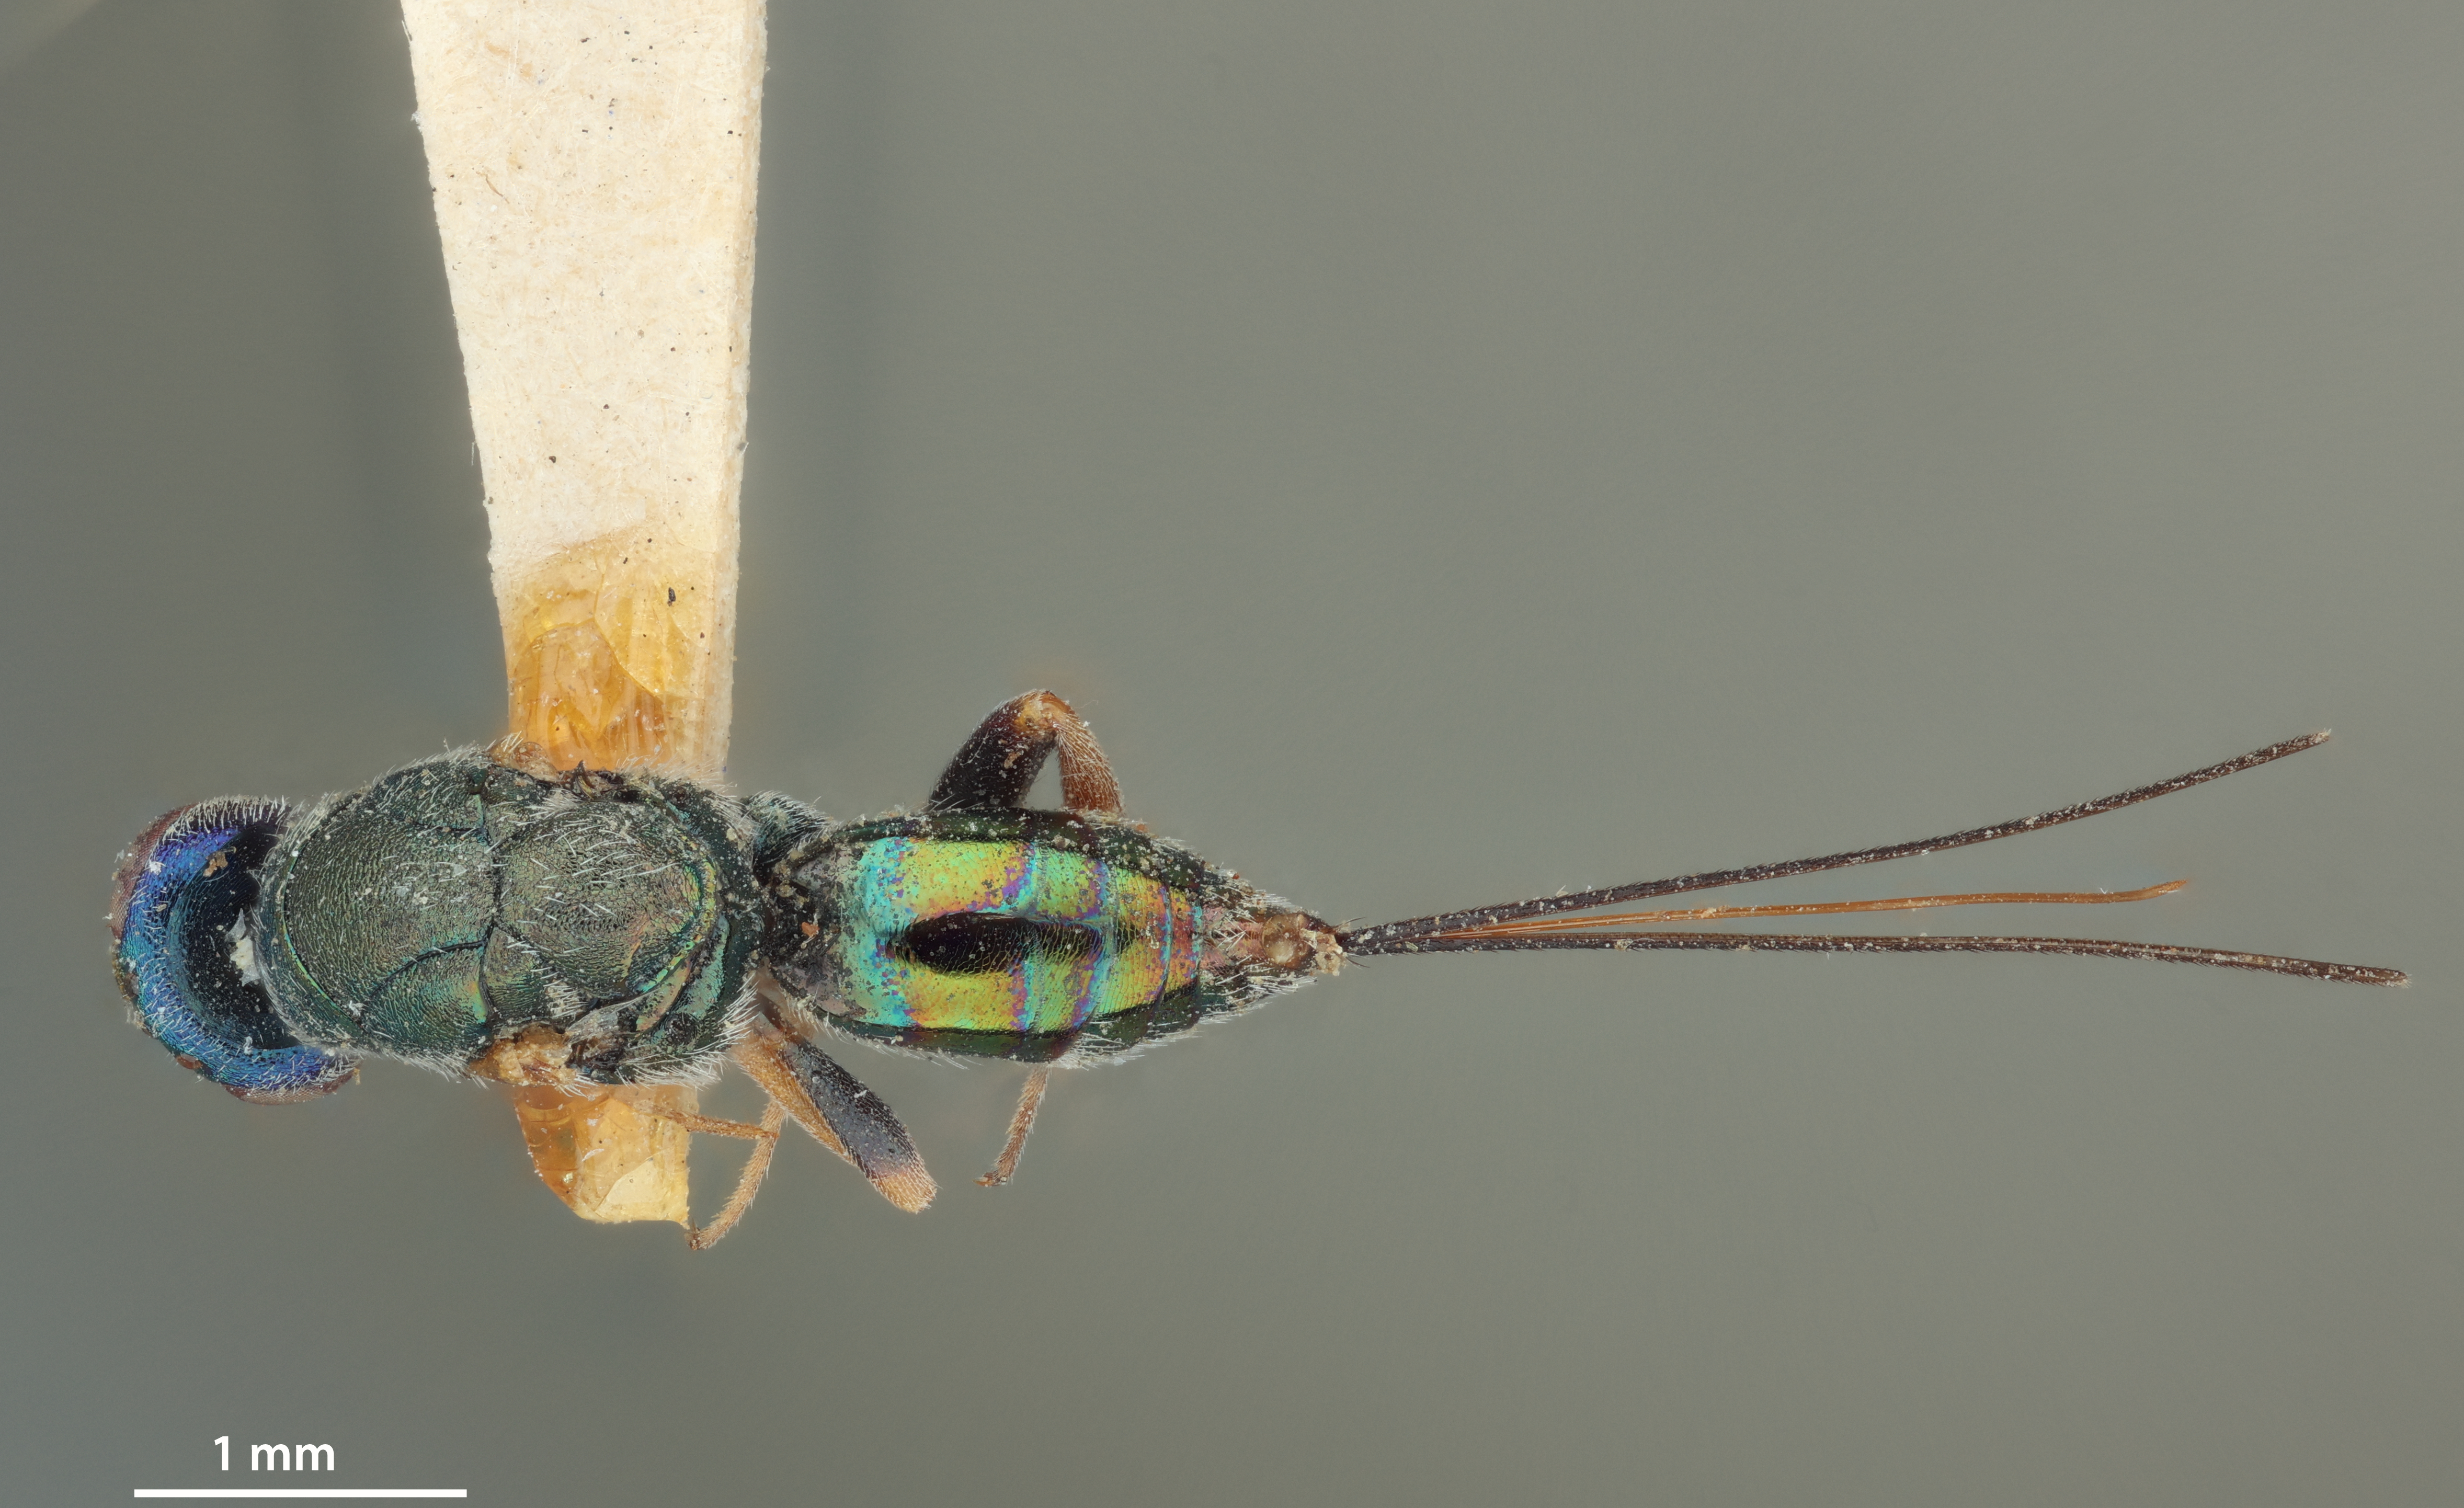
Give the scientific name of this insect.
Perissocentrus bruchi
